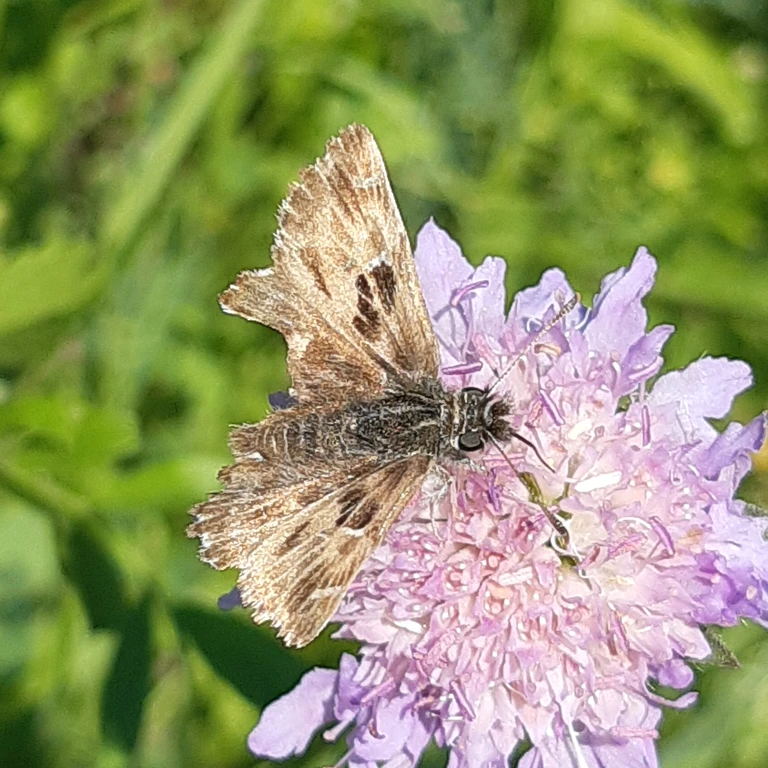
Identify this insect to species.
Carcharodus alceae
